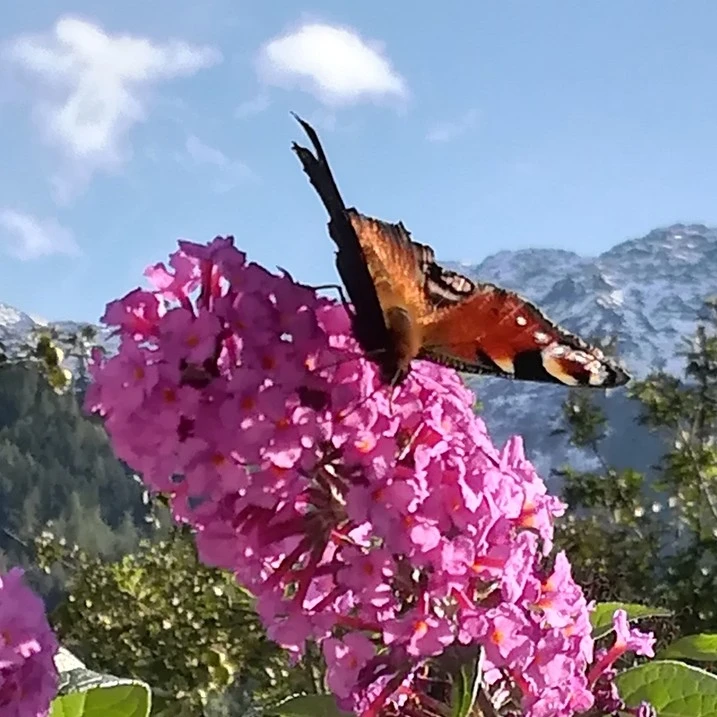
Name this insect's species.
Aglais io
